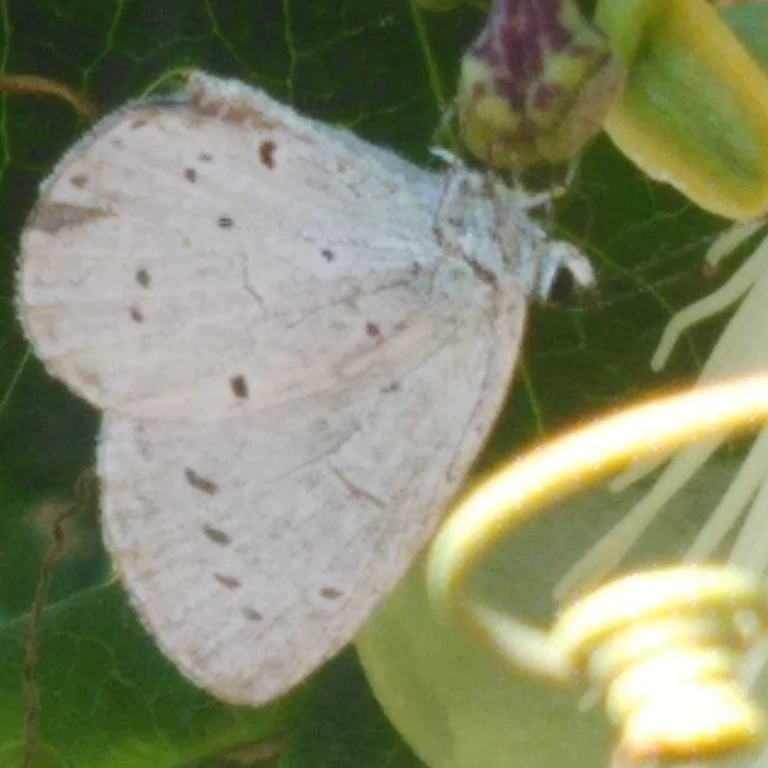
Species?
Celastrina argiolus
